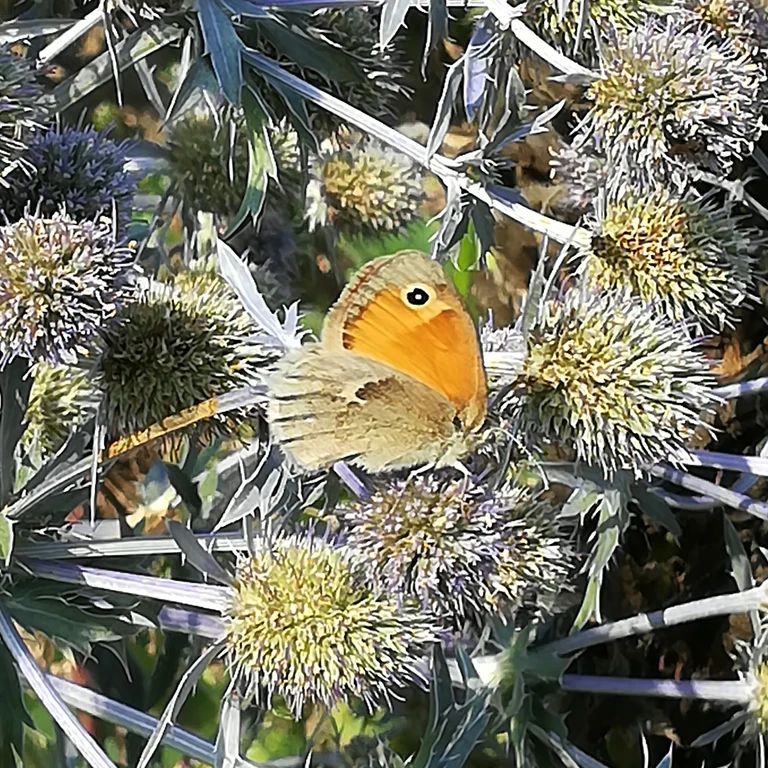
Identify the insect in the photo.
Coenonympha pamphilus
